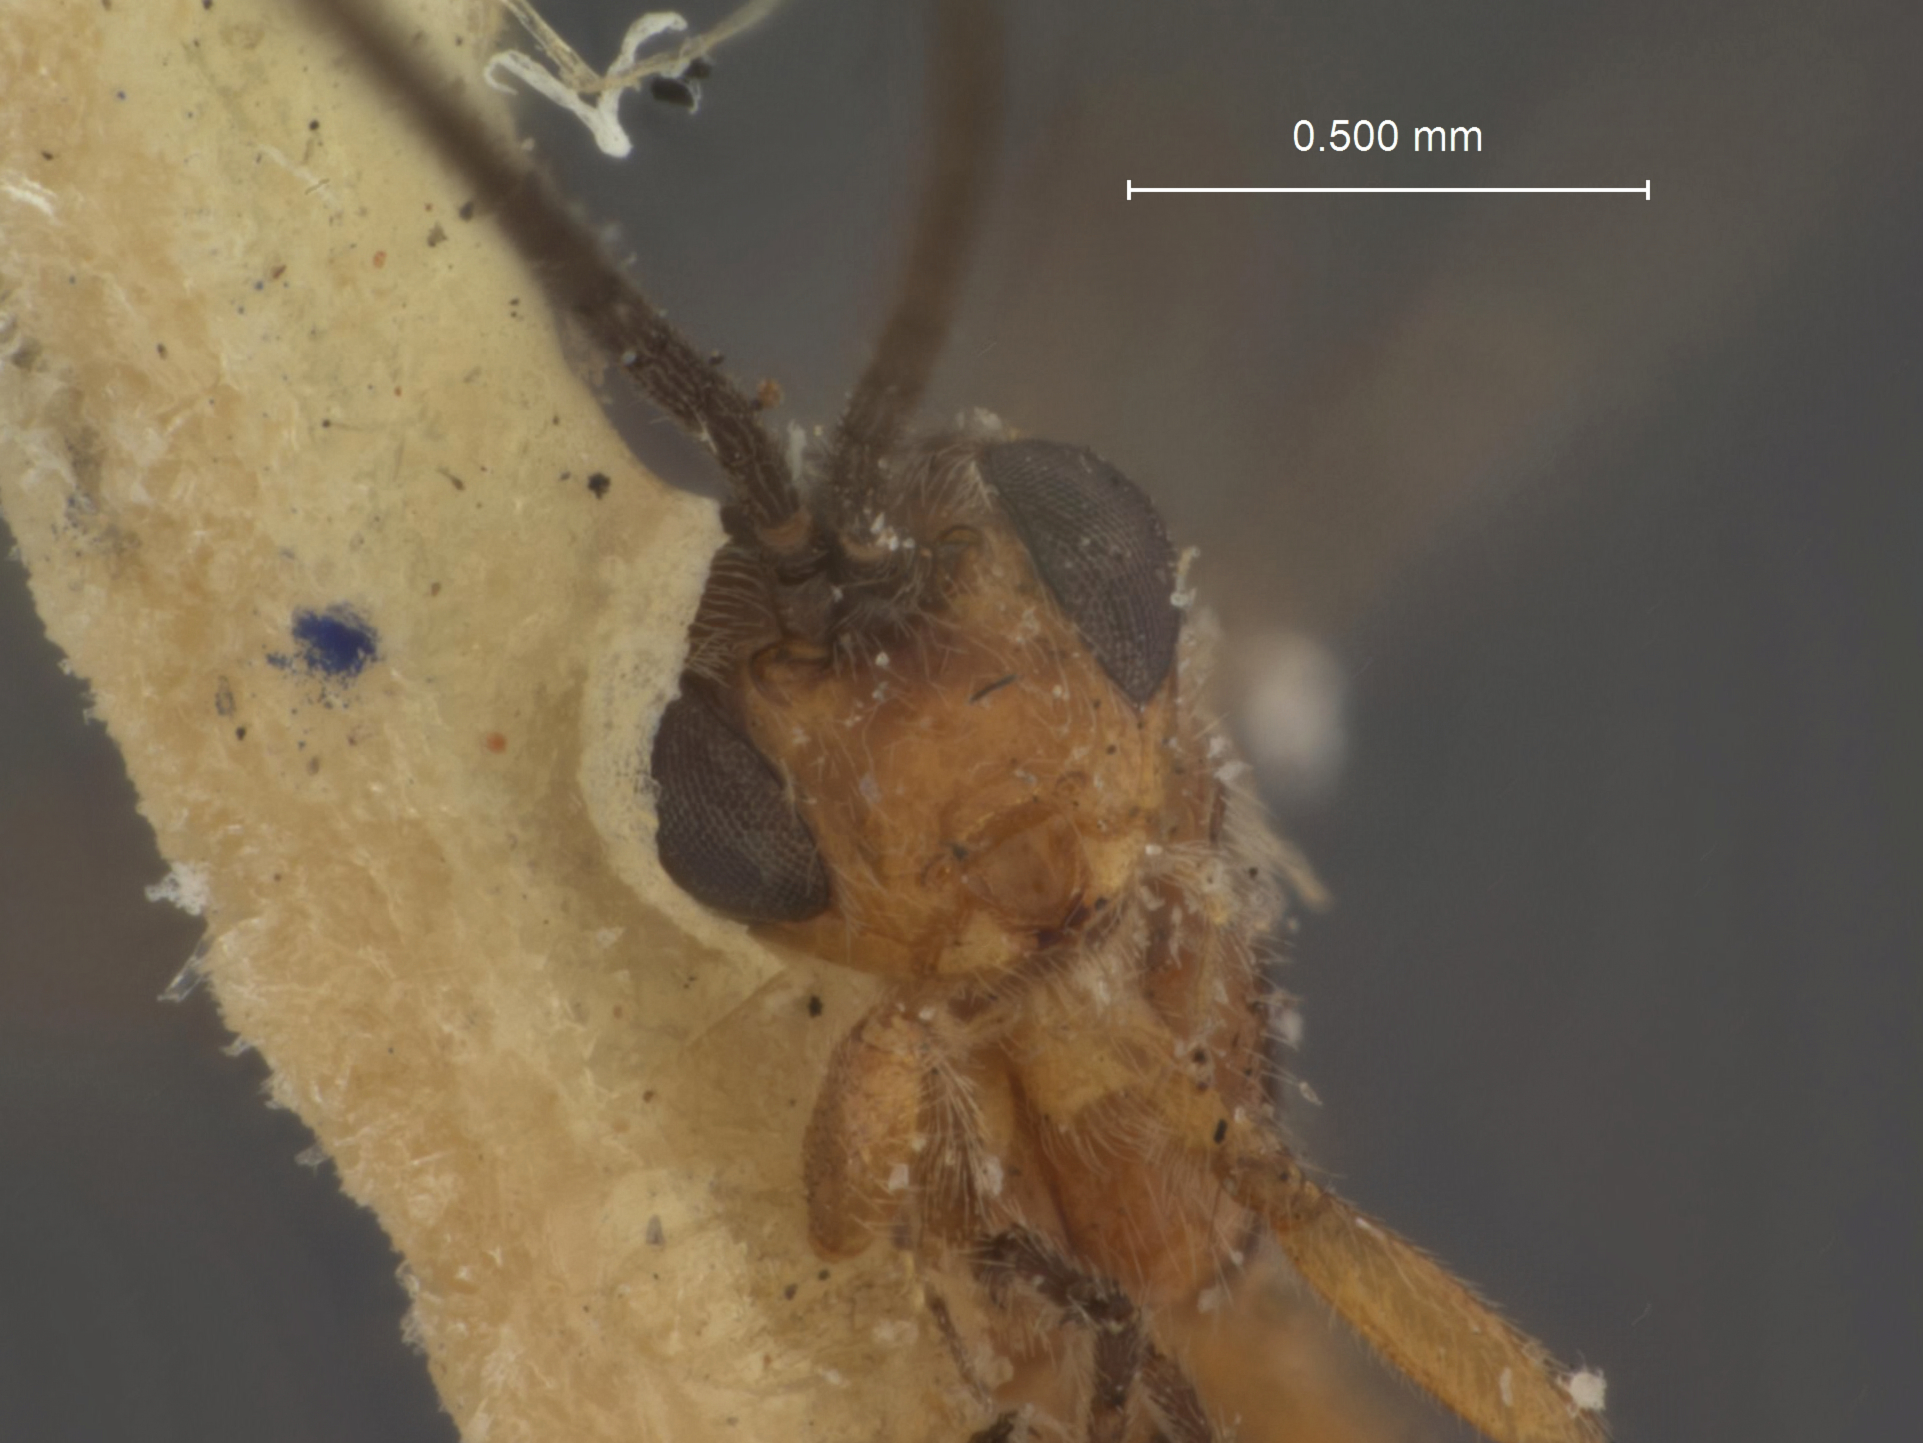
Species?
Microbracon sebe
